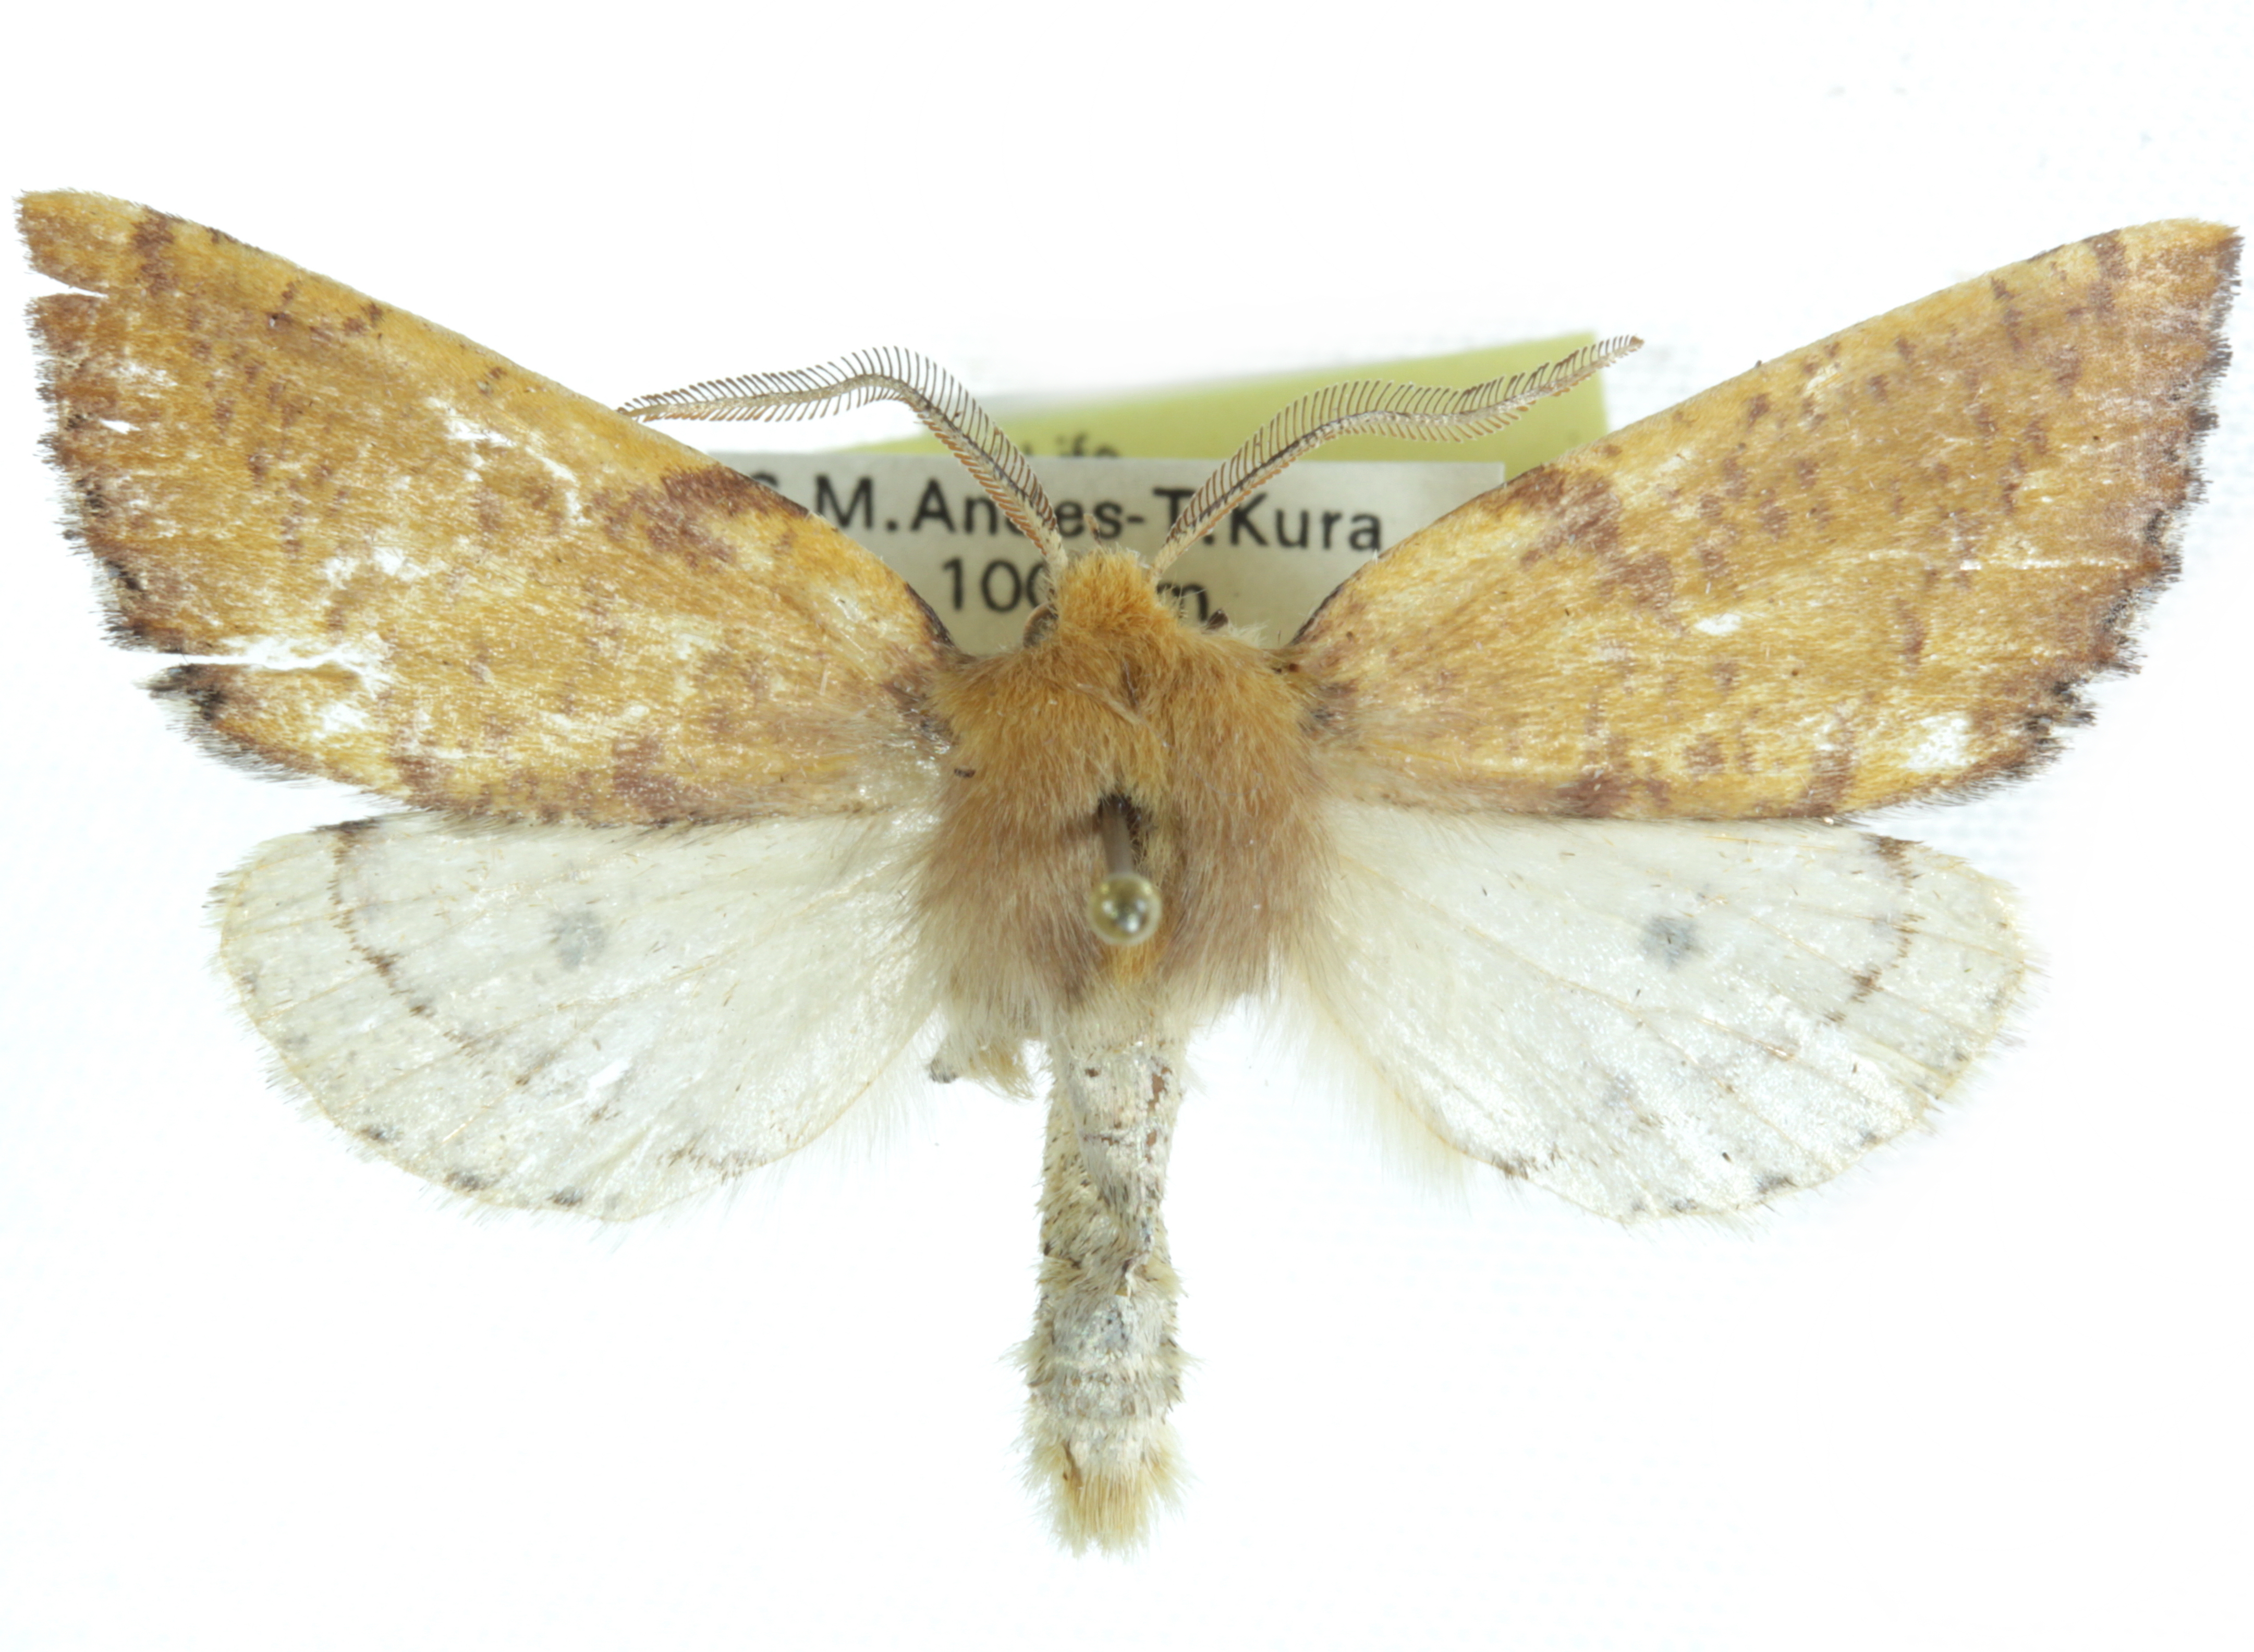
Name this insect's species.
Arauco schajovskoyi
